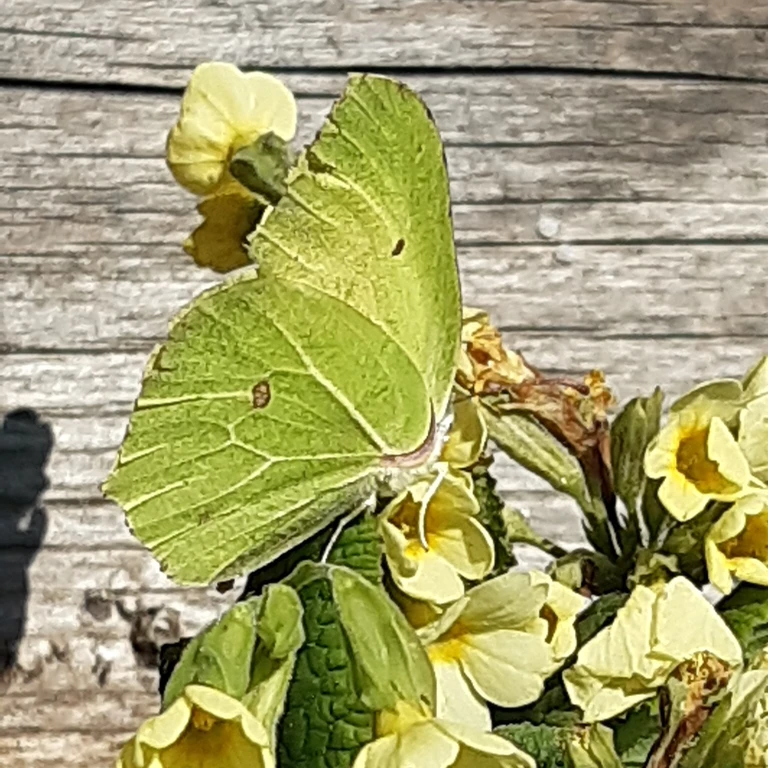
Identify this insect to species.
Gonepteryx rhamni
